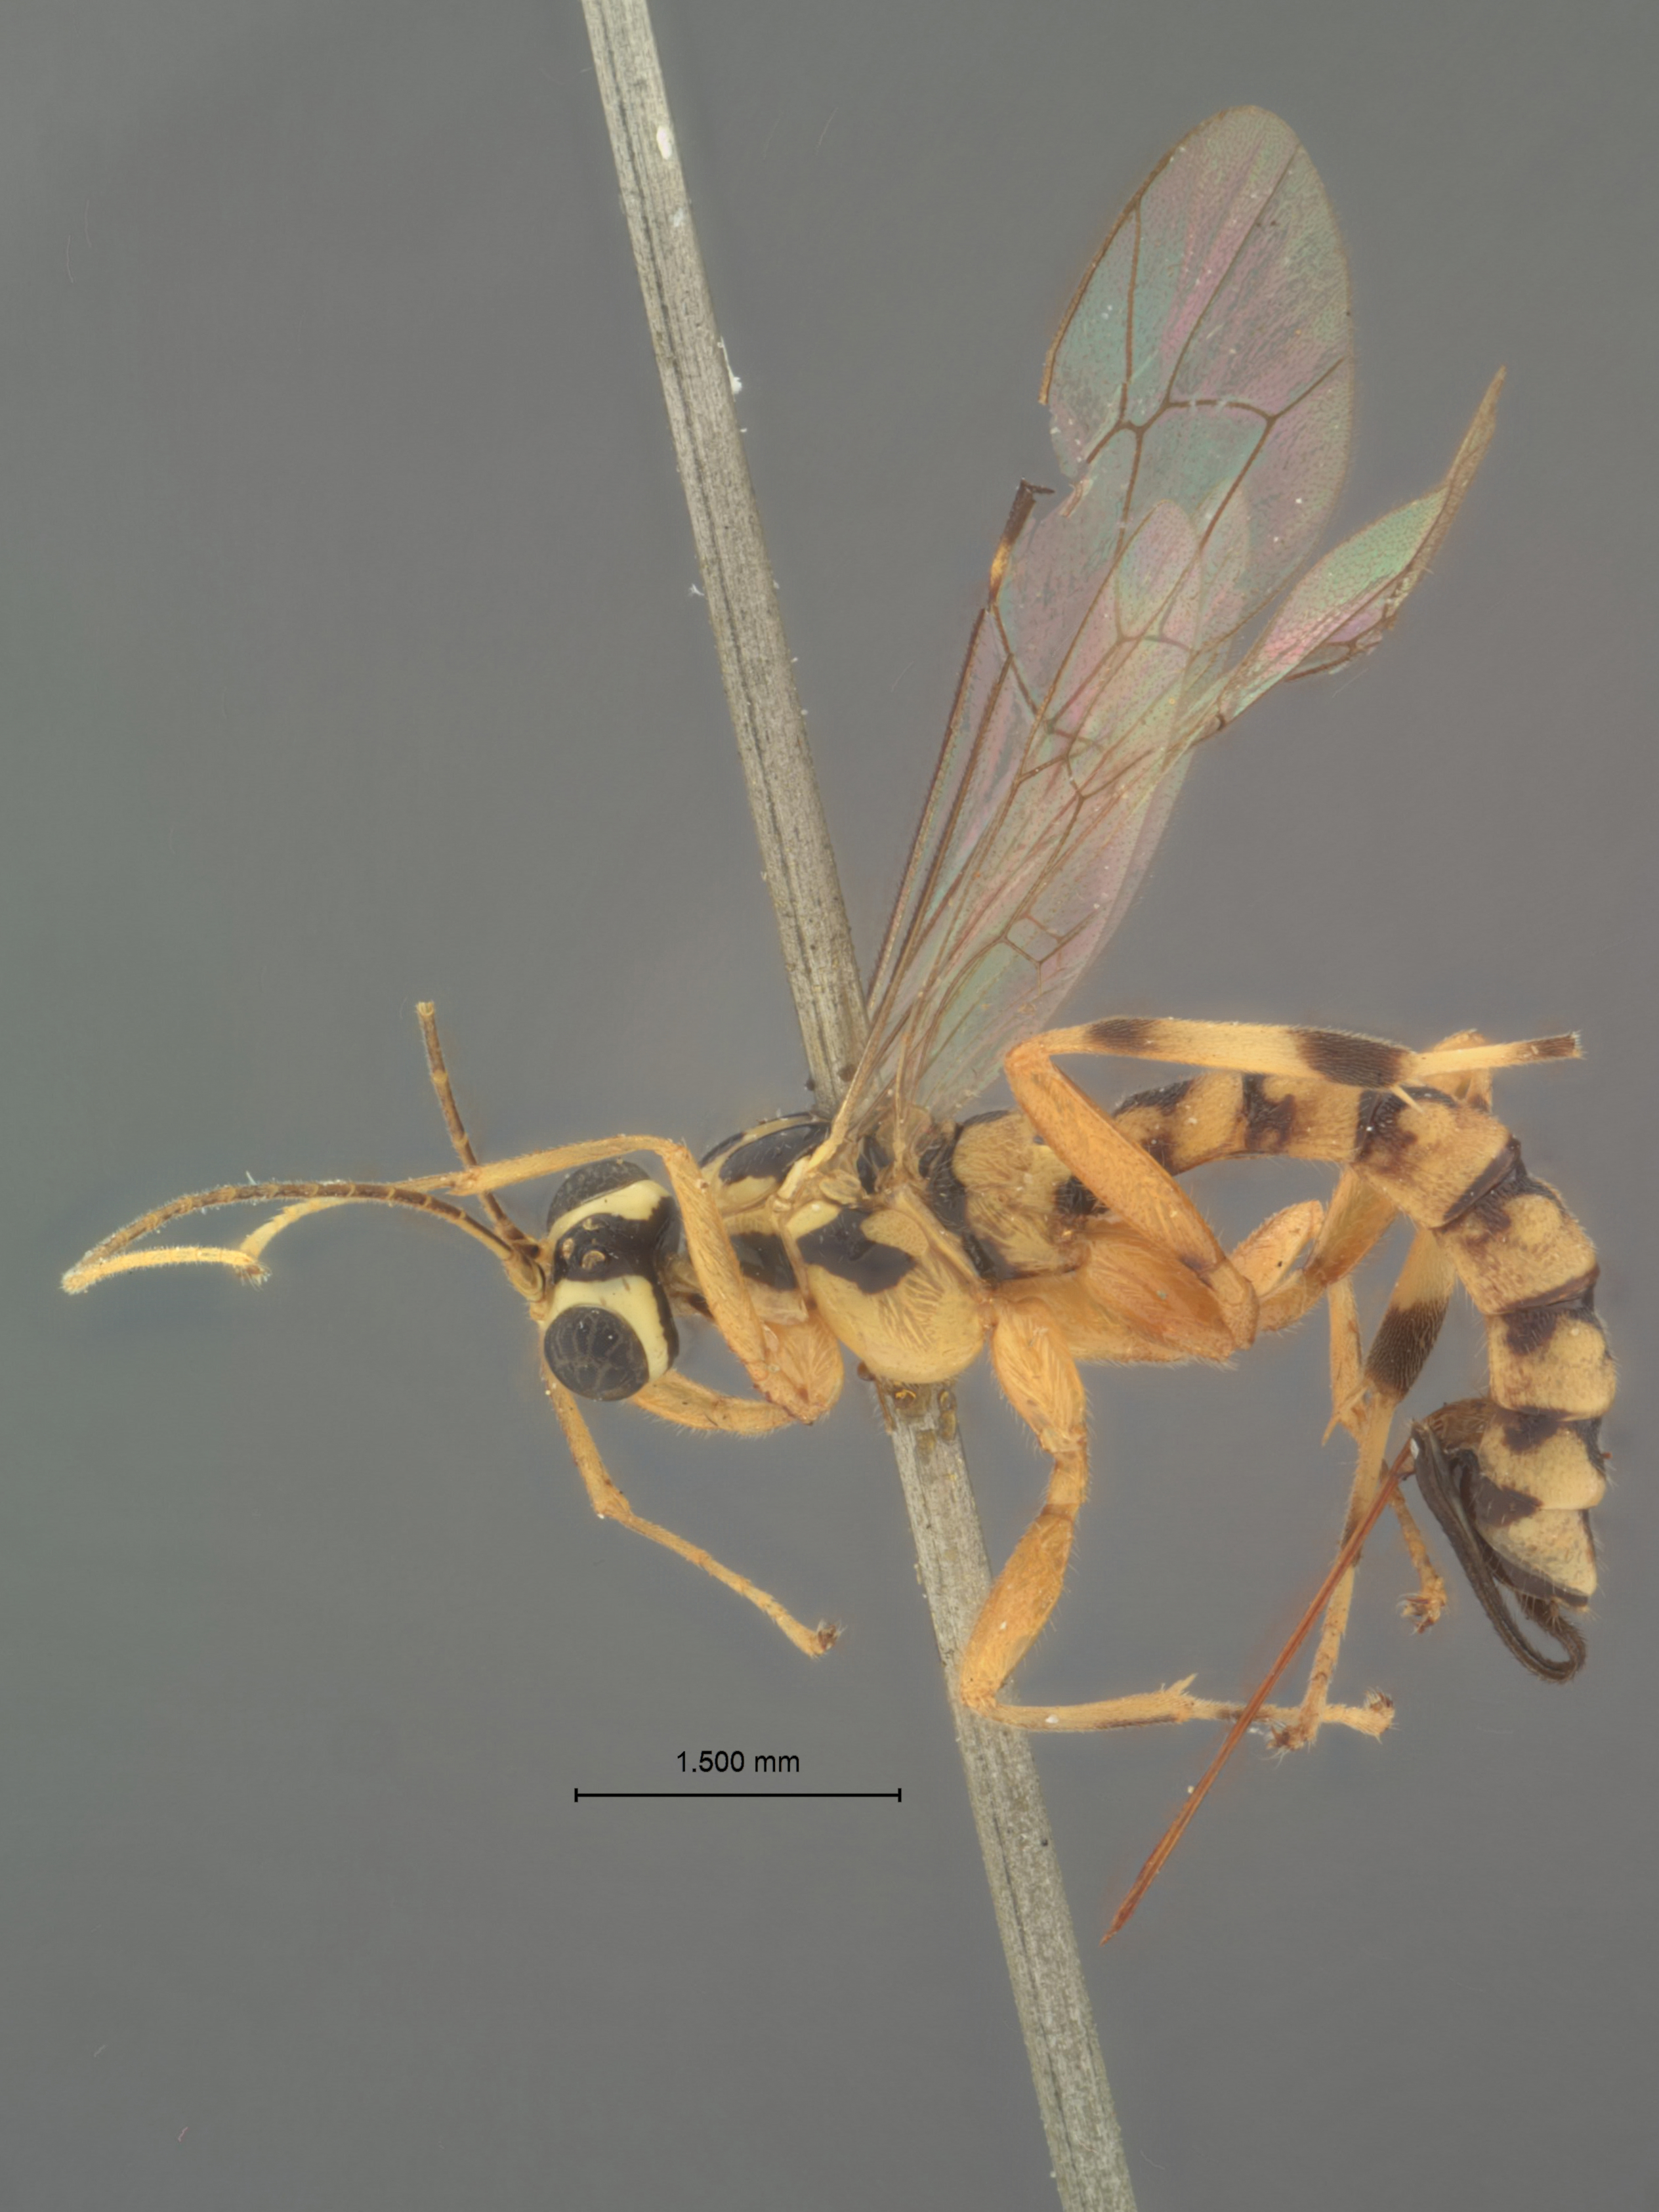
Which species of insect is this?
Zaglyptus glaber
